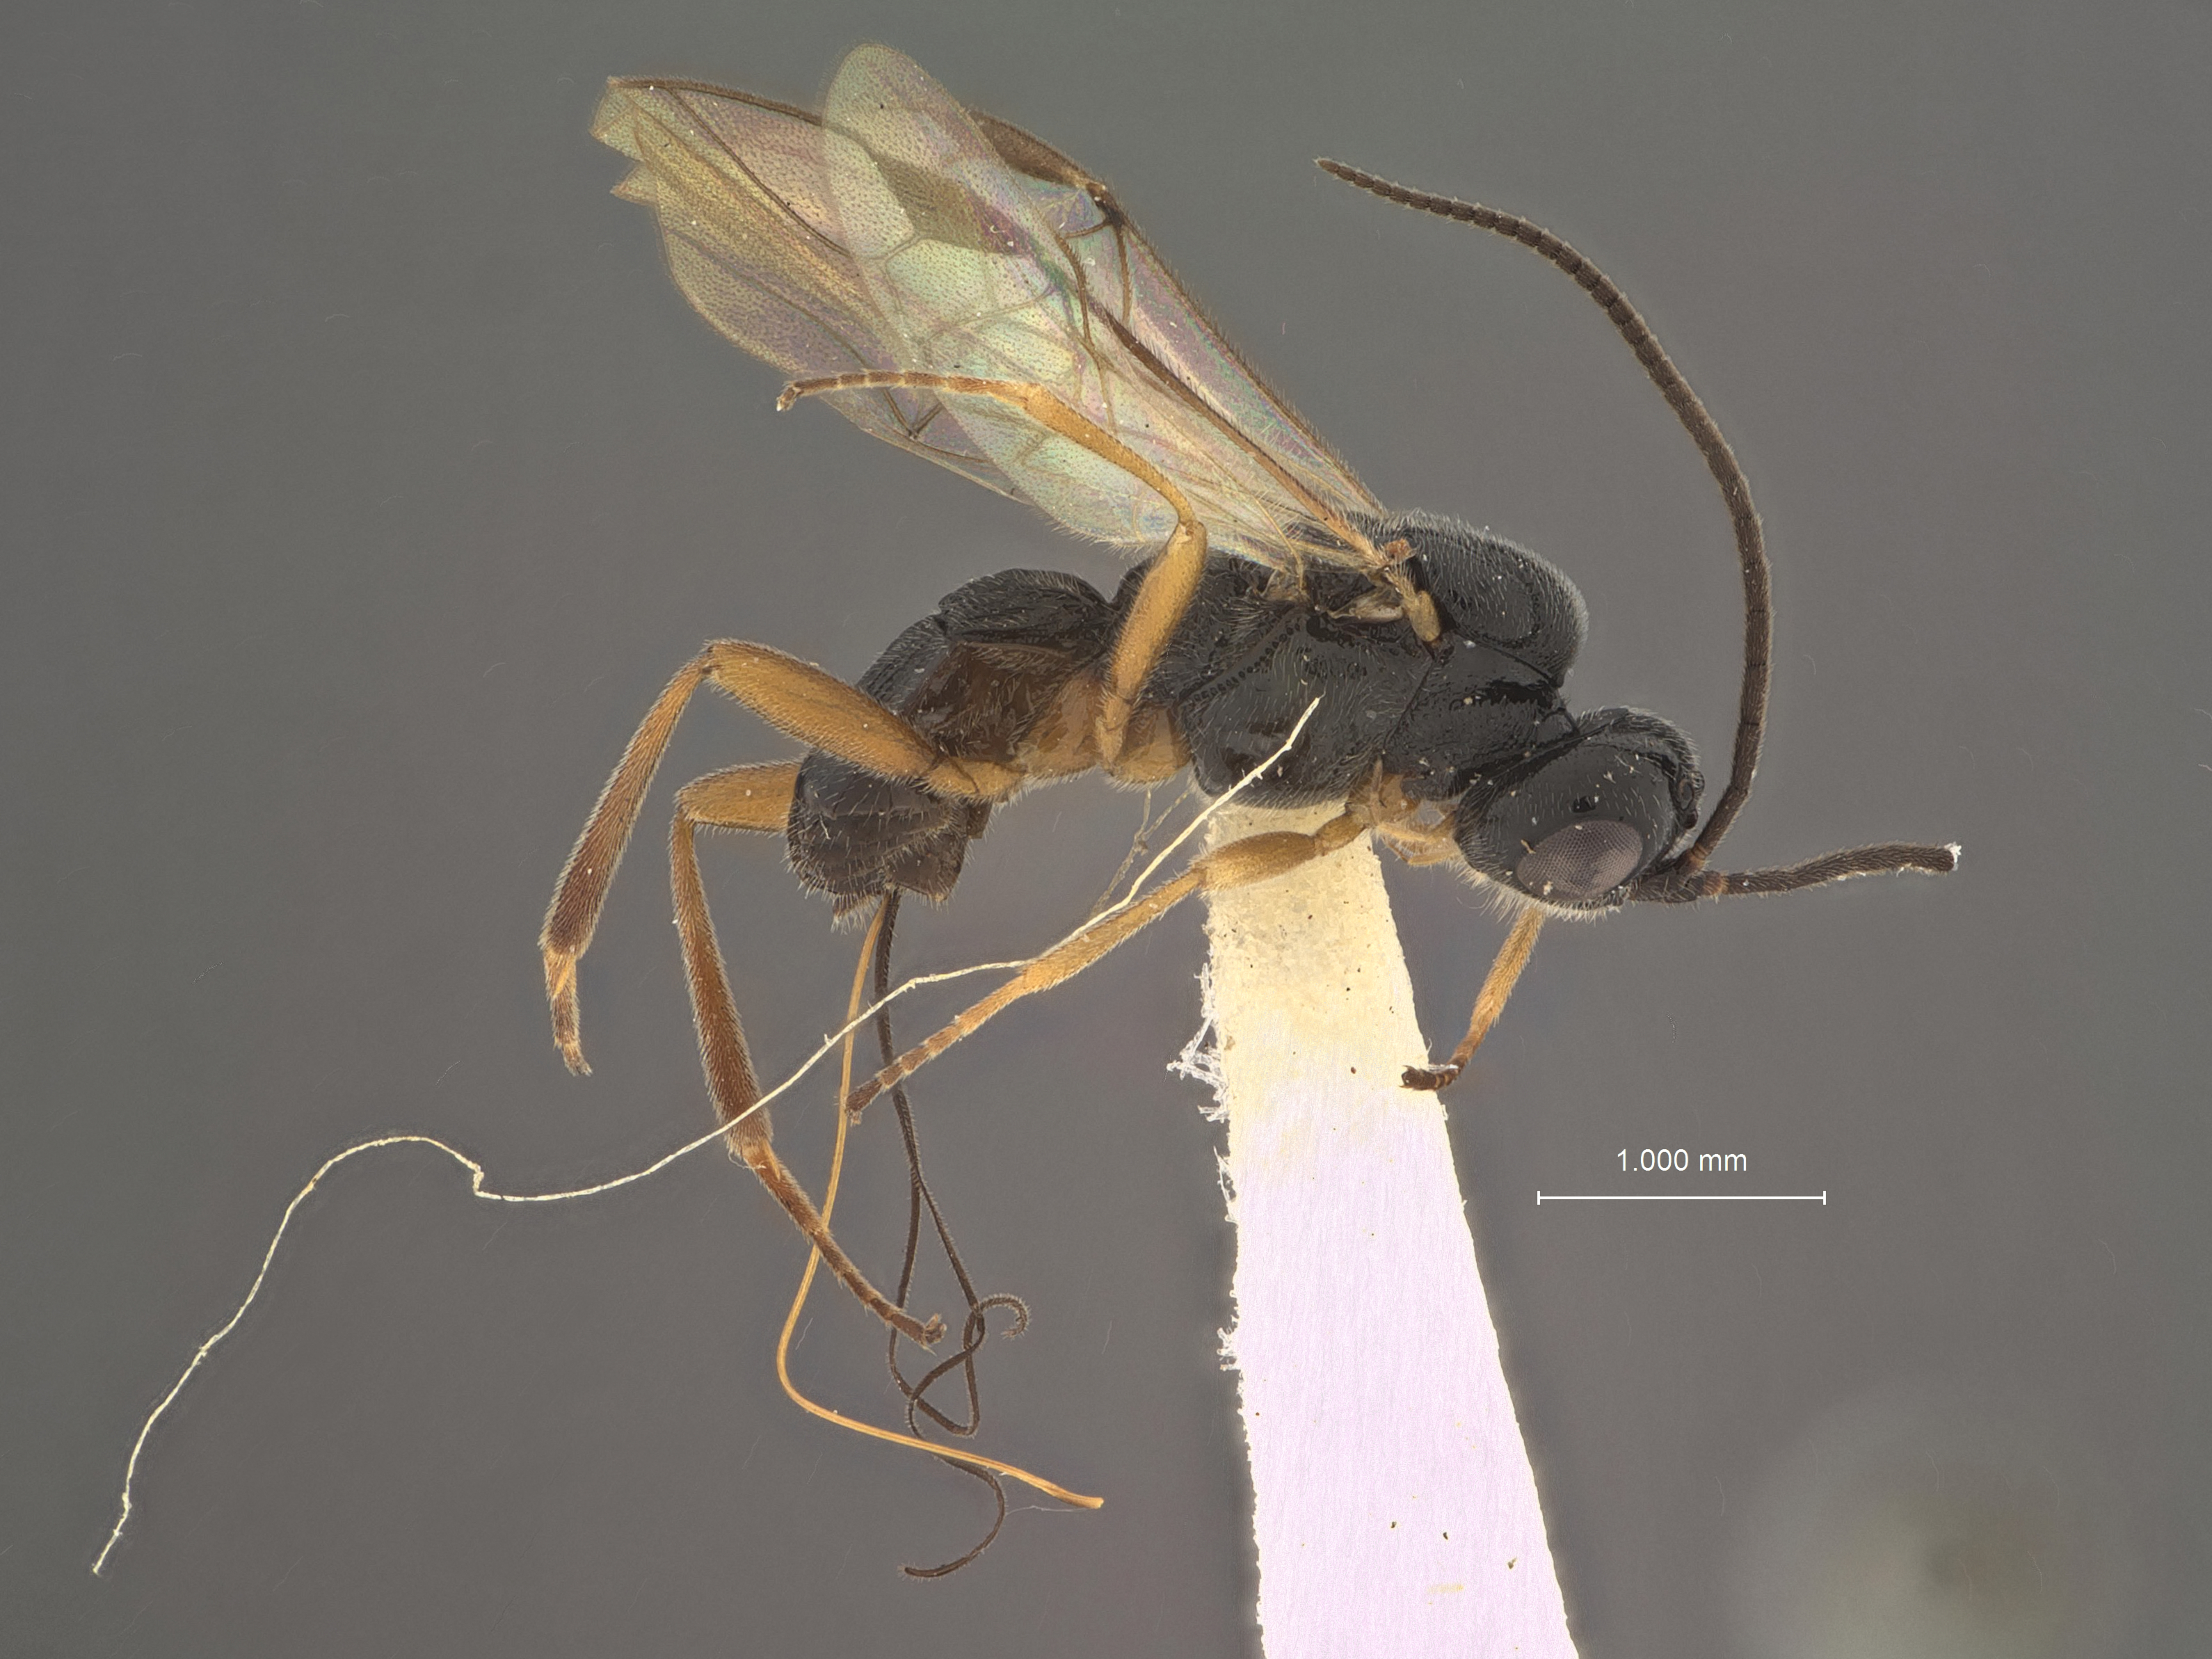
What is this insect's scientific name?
Eubadizon definitum
